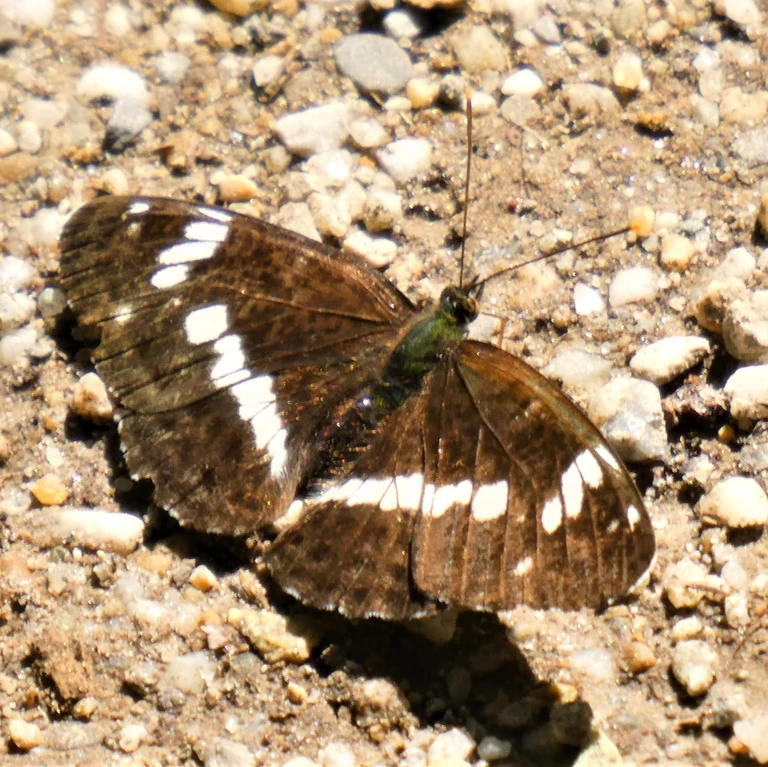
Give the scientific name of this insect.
Limenitis camilla (also Ladoga camilla)
